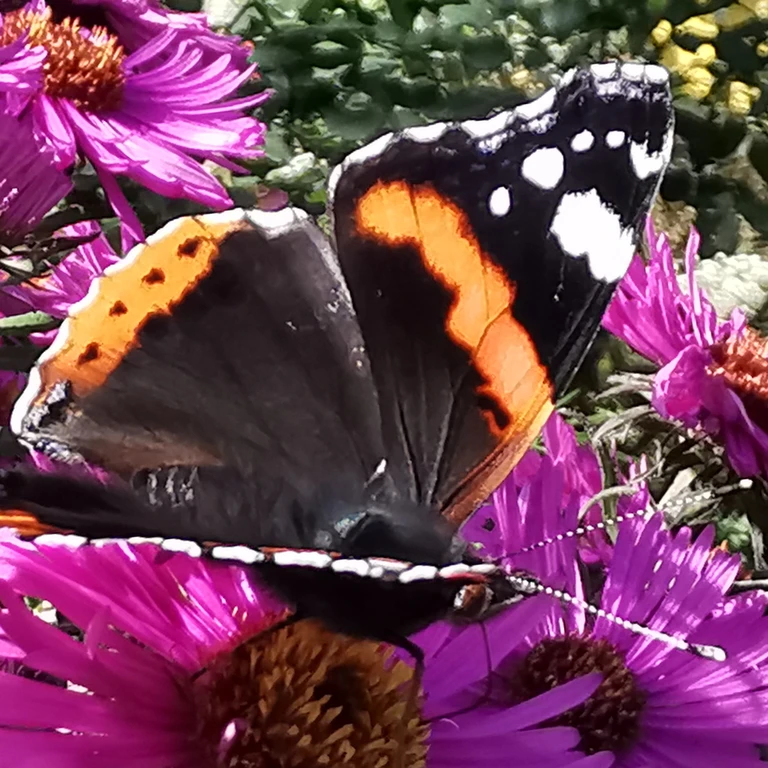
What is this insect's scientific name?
Vanessa atalanta
